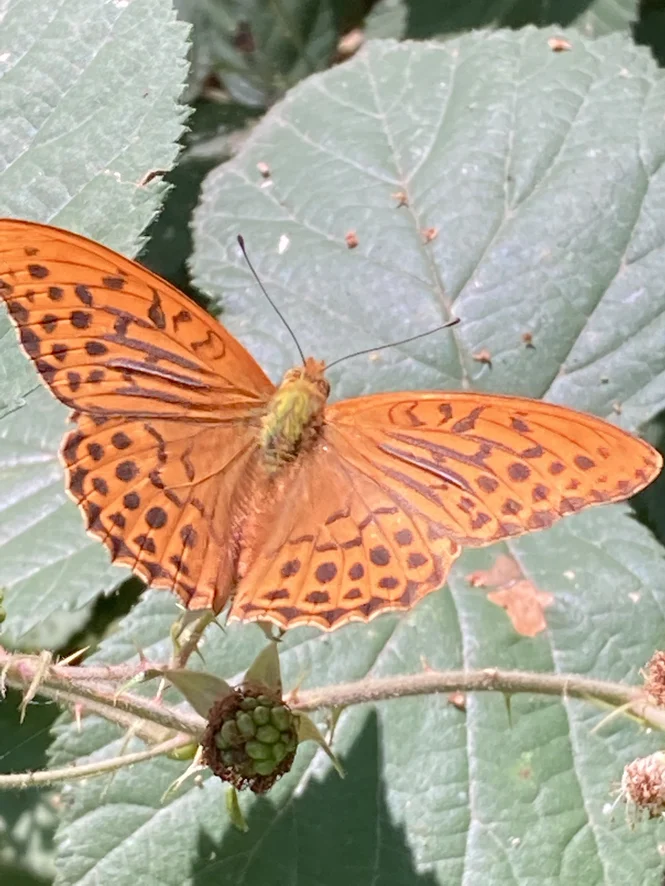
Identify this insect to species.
Argynnis paphia
